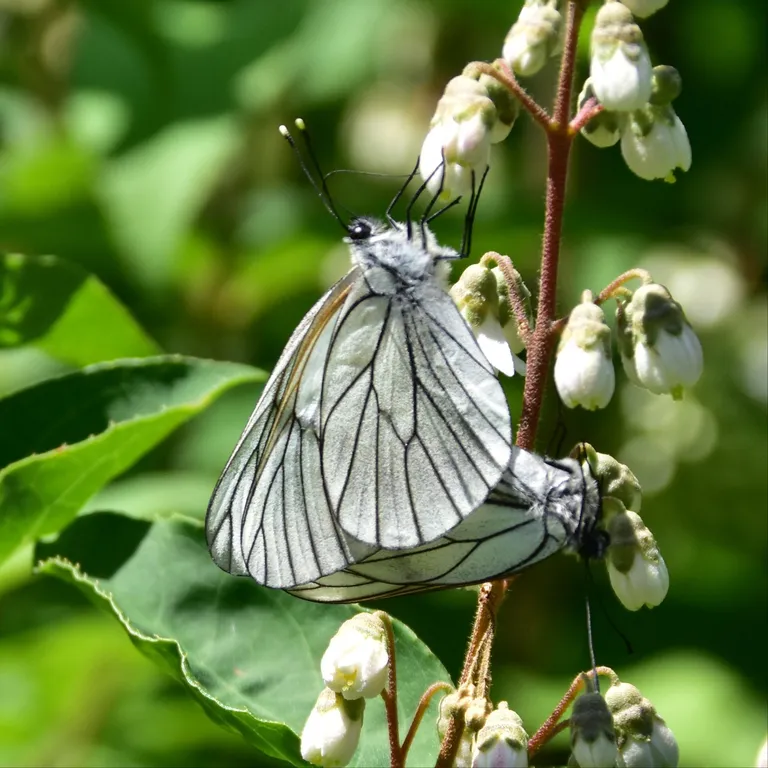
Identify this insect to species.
Aporia crataegi
